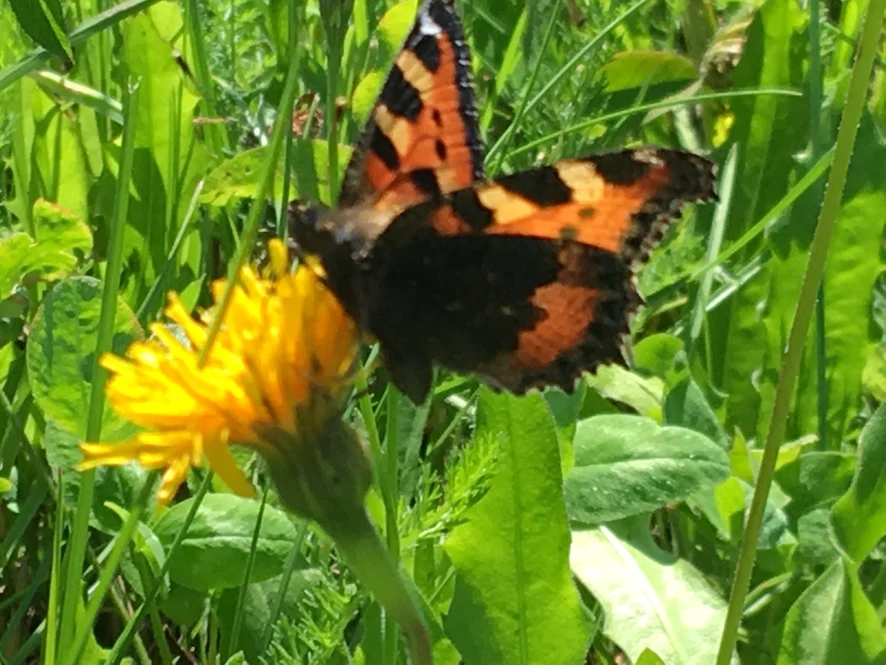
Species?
Aglais urticae
